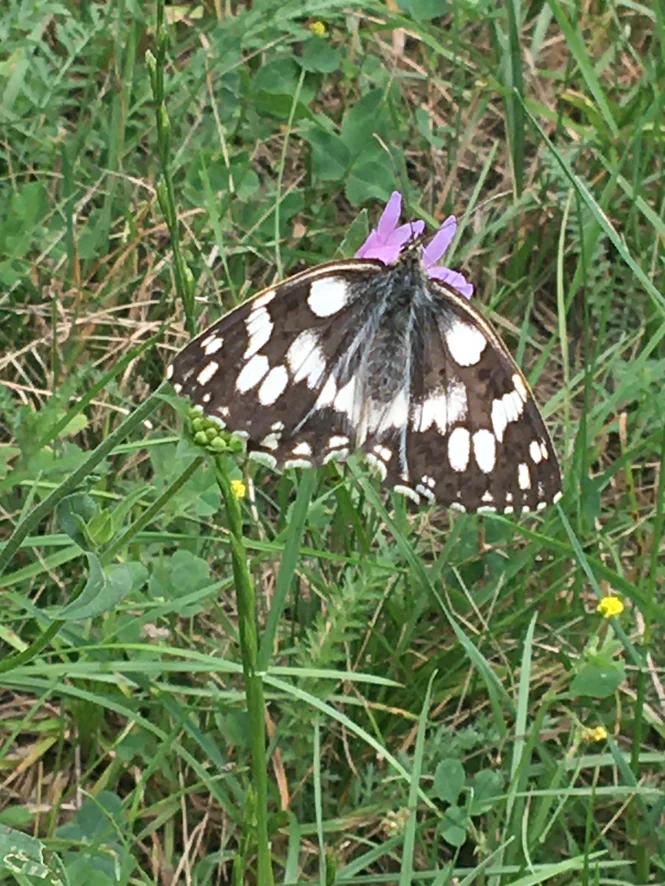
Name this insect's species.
Melanargia galathea
